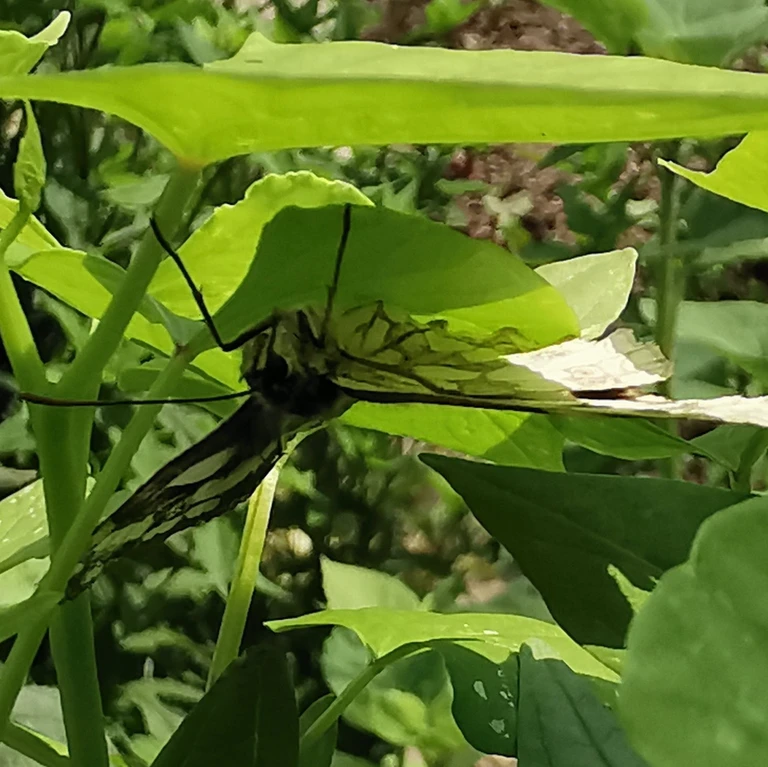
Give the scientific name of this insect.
Melanargia galathea
